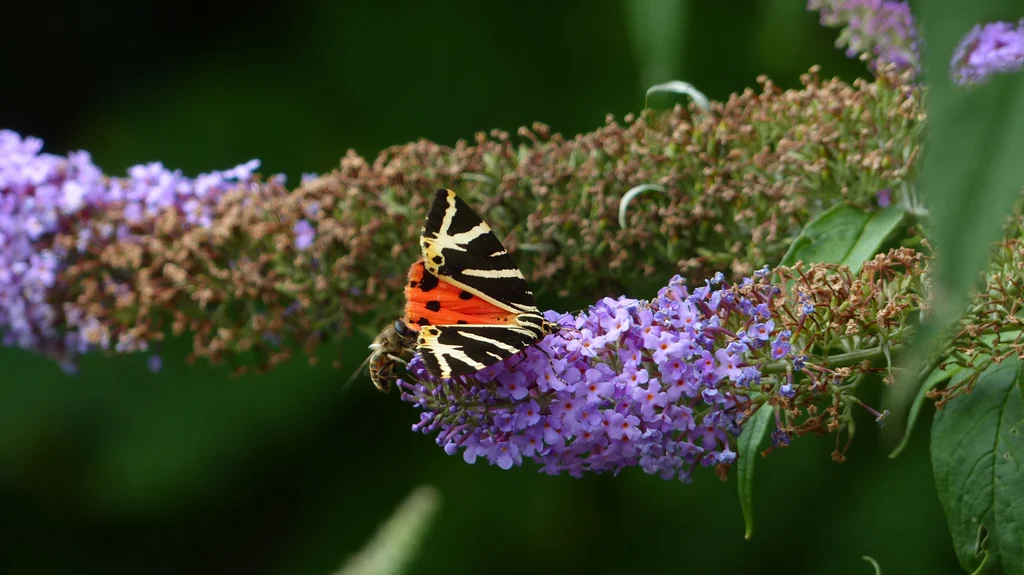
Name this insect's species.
Euplagia quadripunctaria
